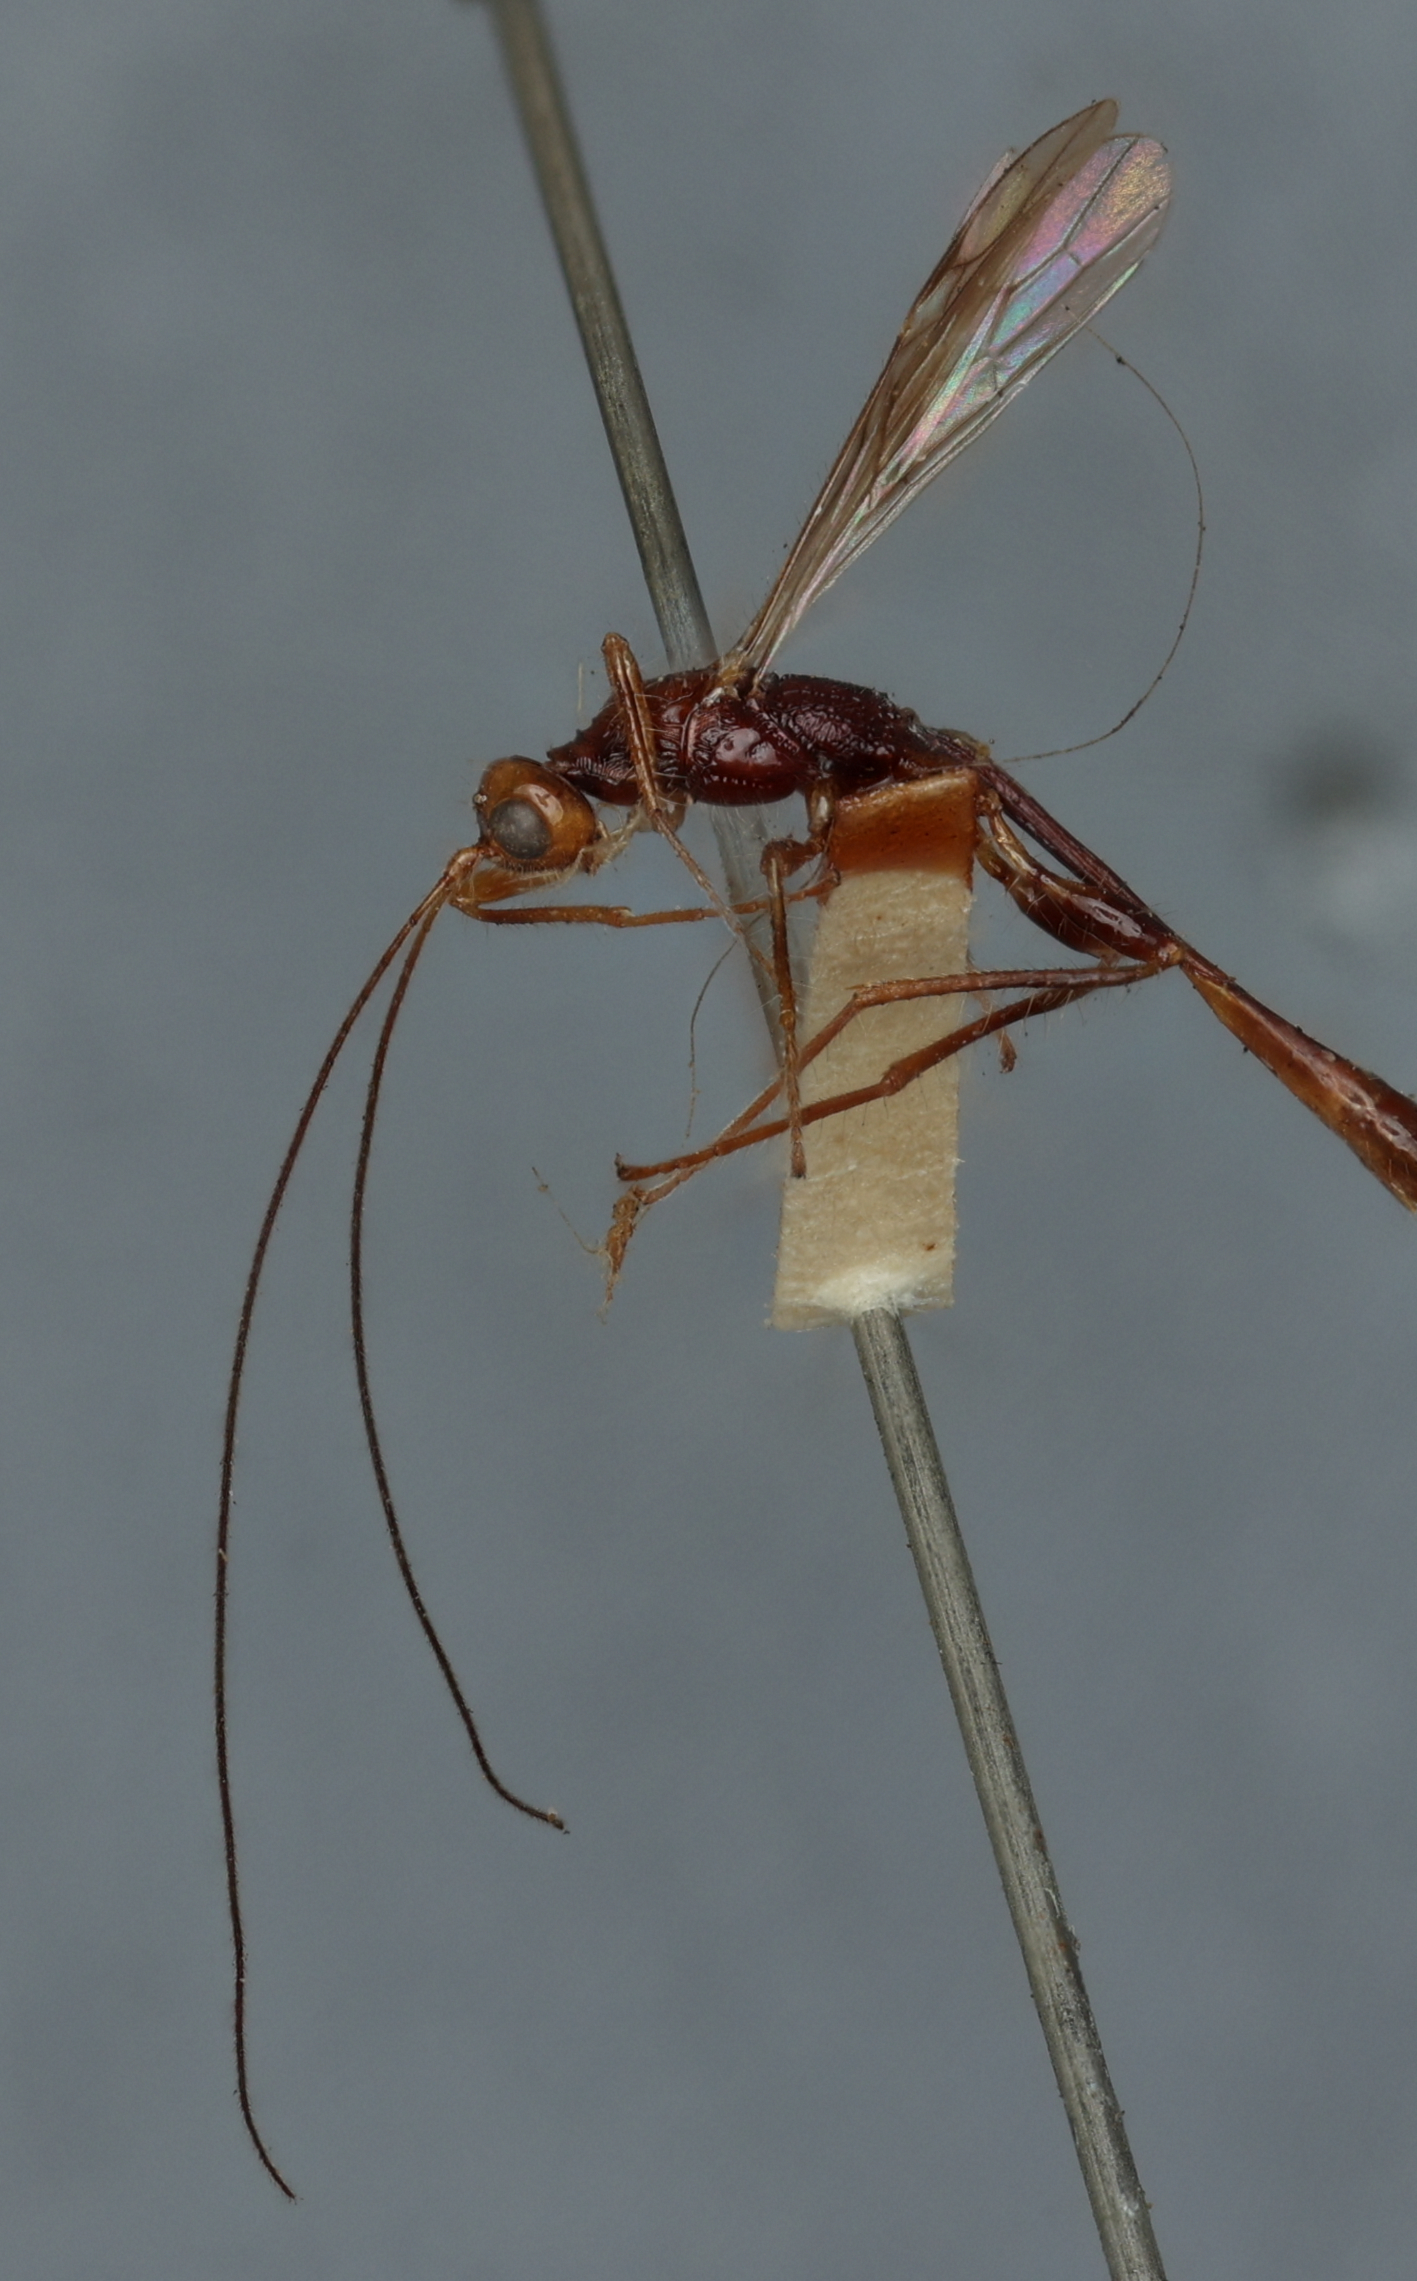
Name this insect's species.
Spathius vahalis
